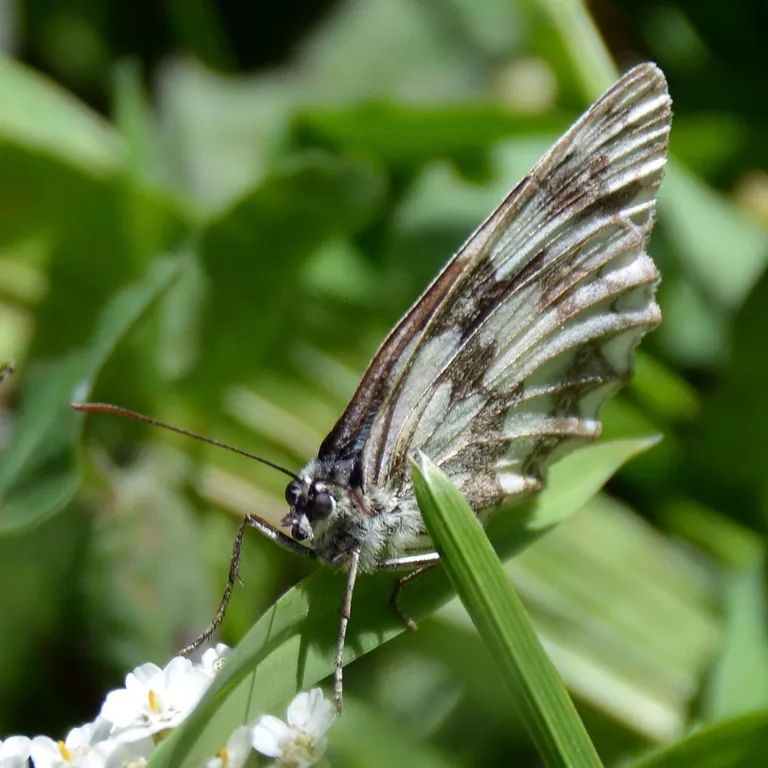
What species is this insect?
Melanargia galathea
